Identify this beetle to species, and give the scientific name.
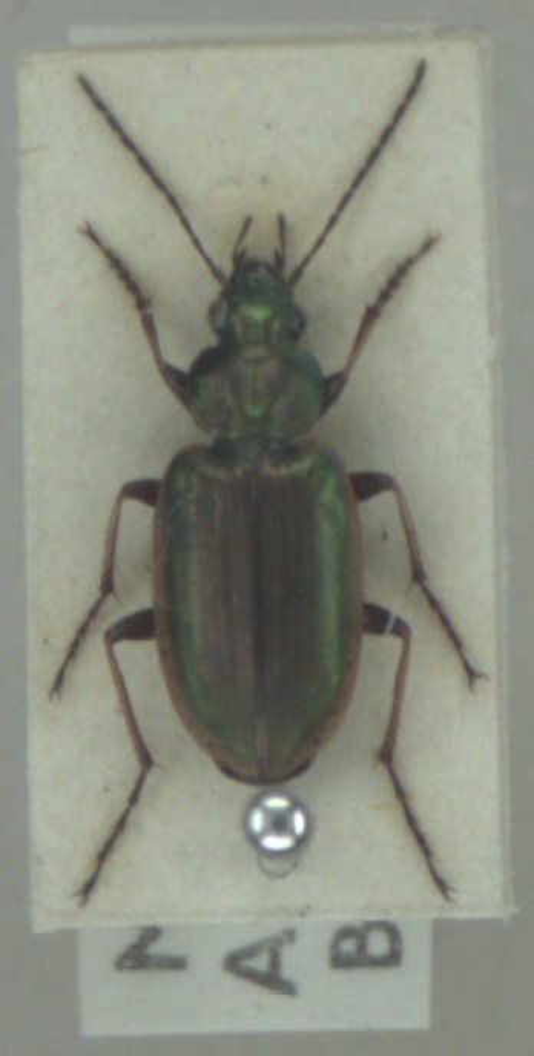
Agonum marginatum
